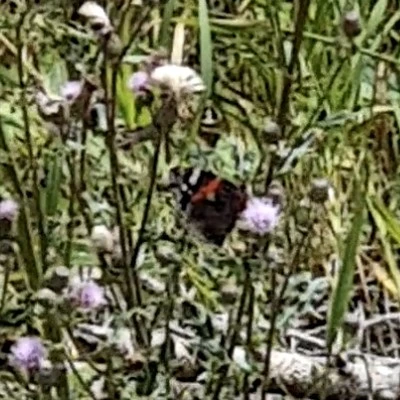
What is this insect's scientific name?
Vanessa atalanta
